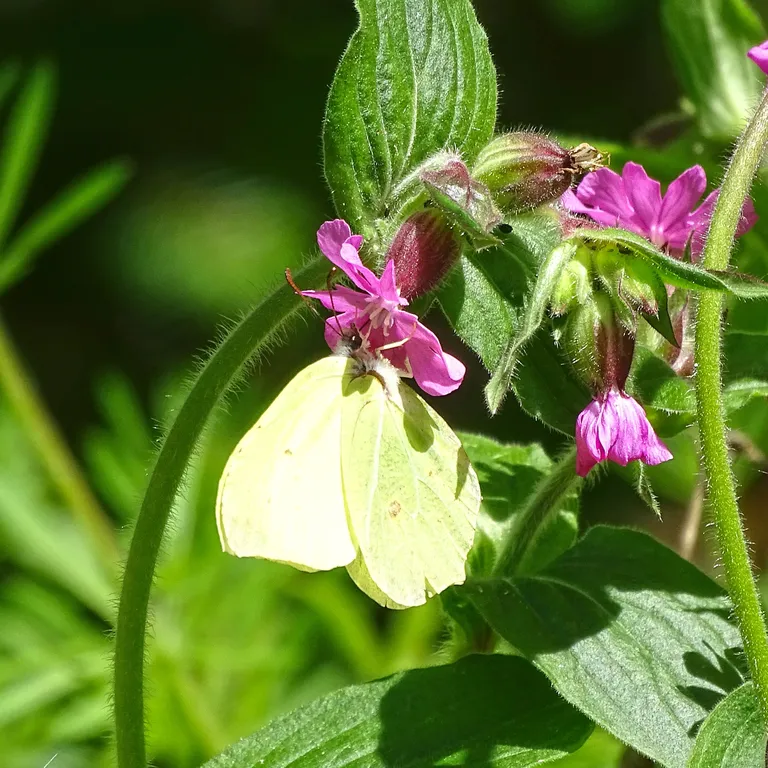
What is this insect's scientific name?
Gonepteryx rhamni
